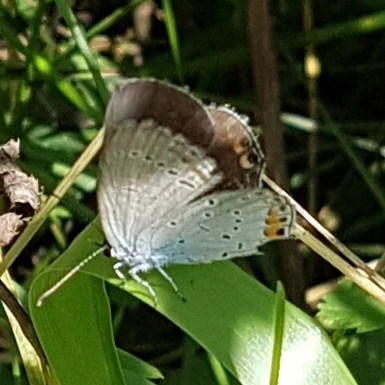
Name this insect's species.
Cupido argiades (also Elkalyce argiades)
